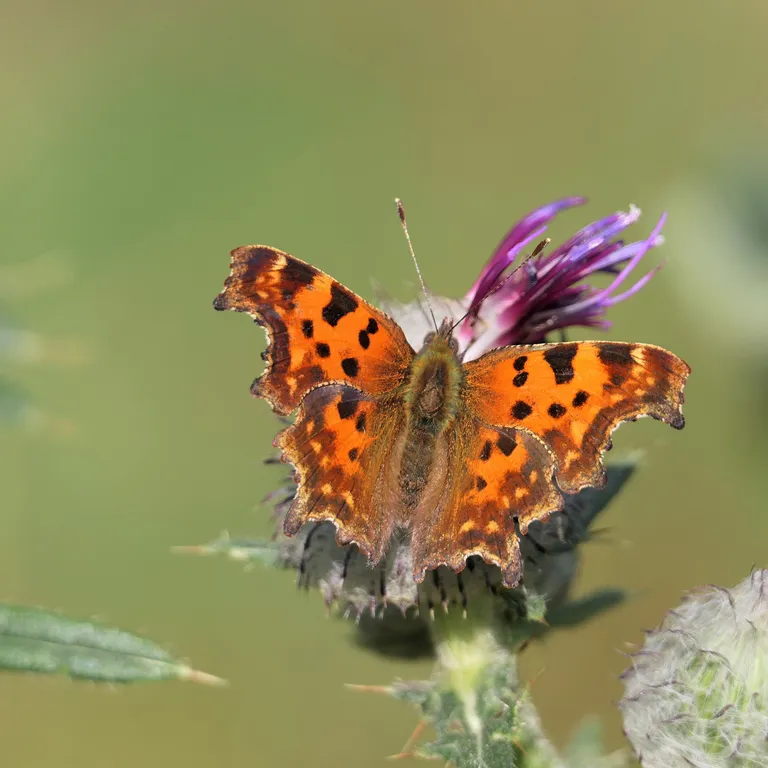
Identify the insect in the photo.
Polygonia c-album
